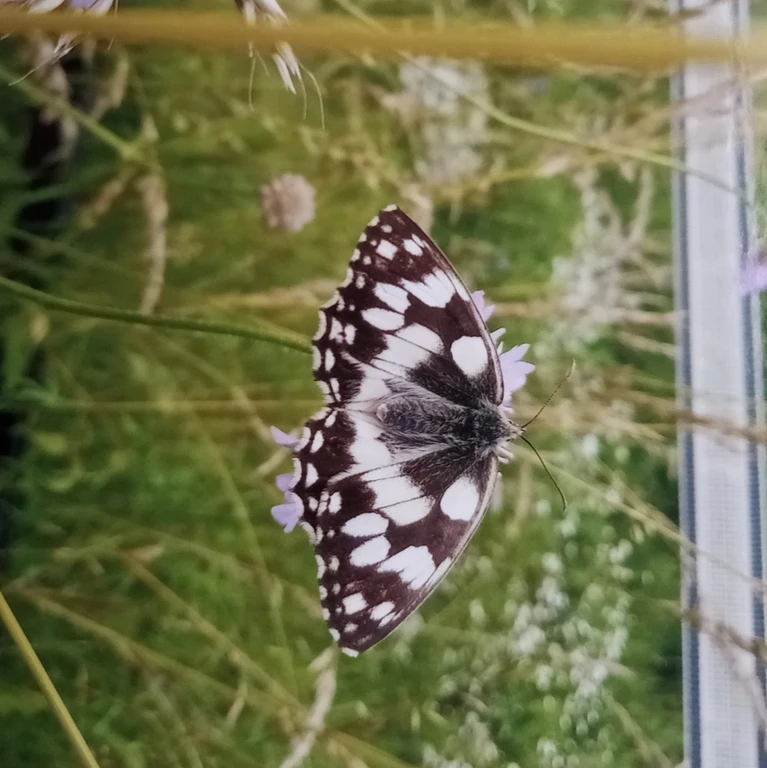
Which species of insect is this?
Melanargia galathea
